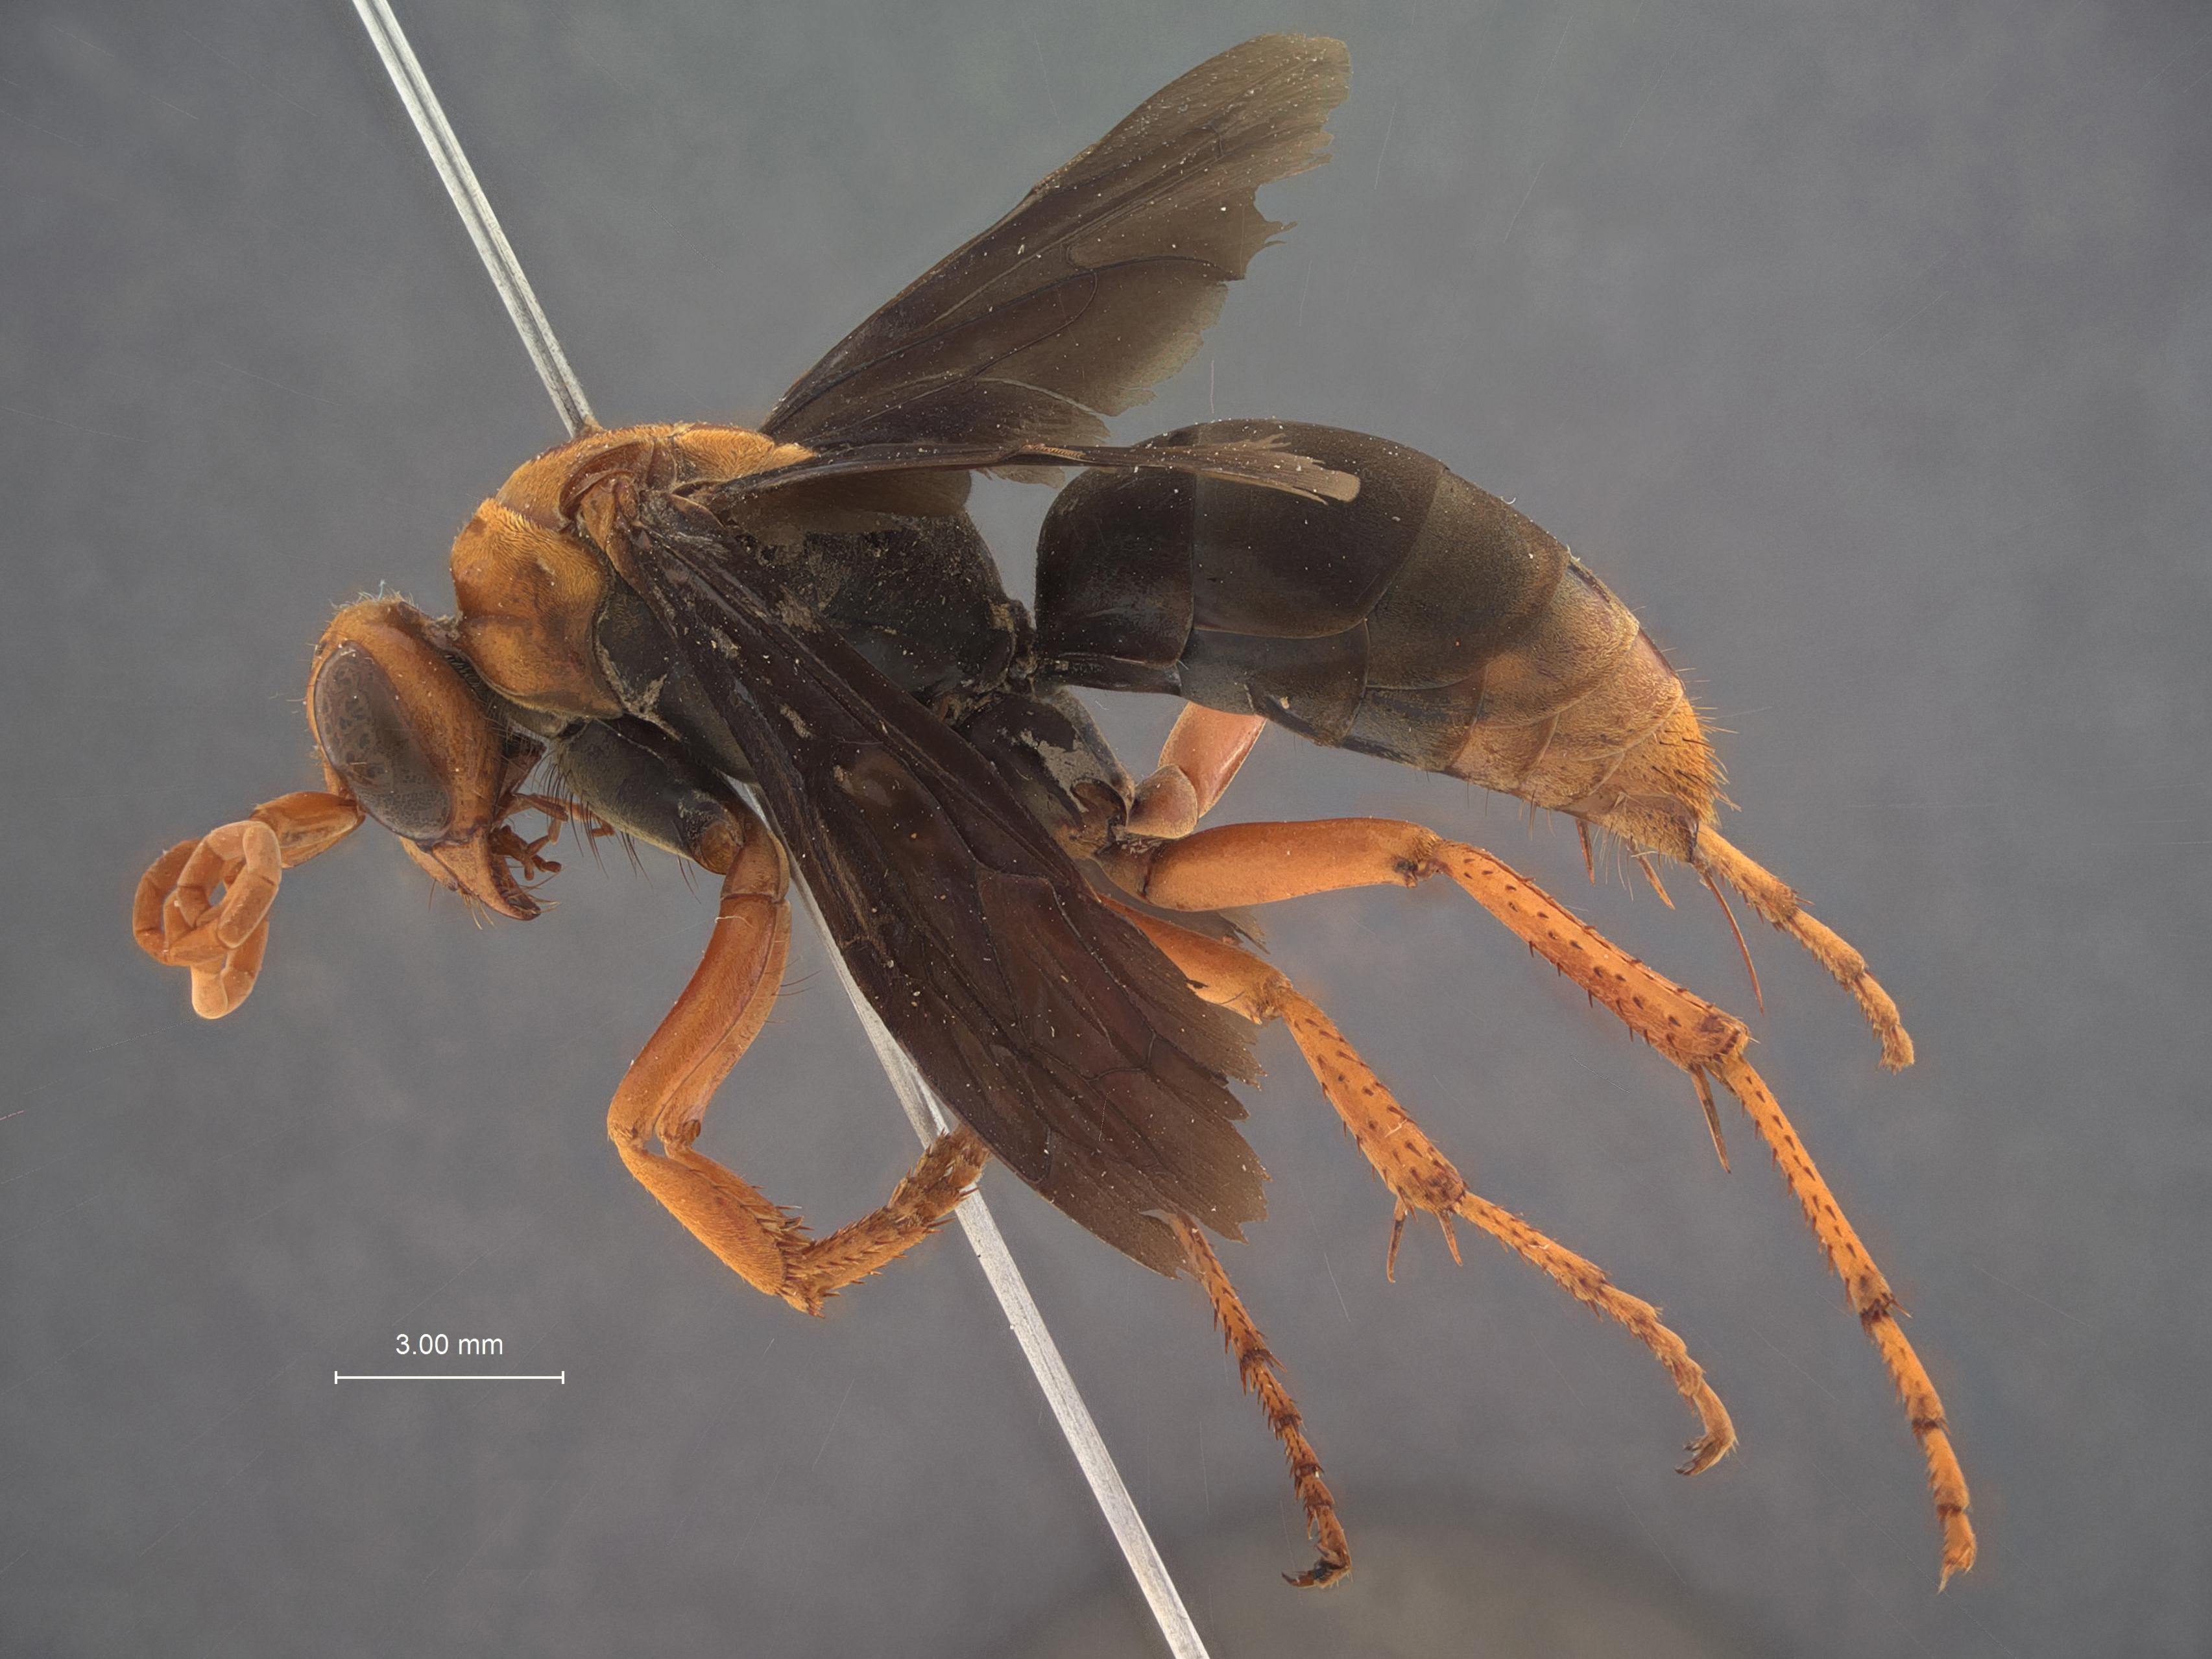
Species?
Hemipepsis taiwanensis
